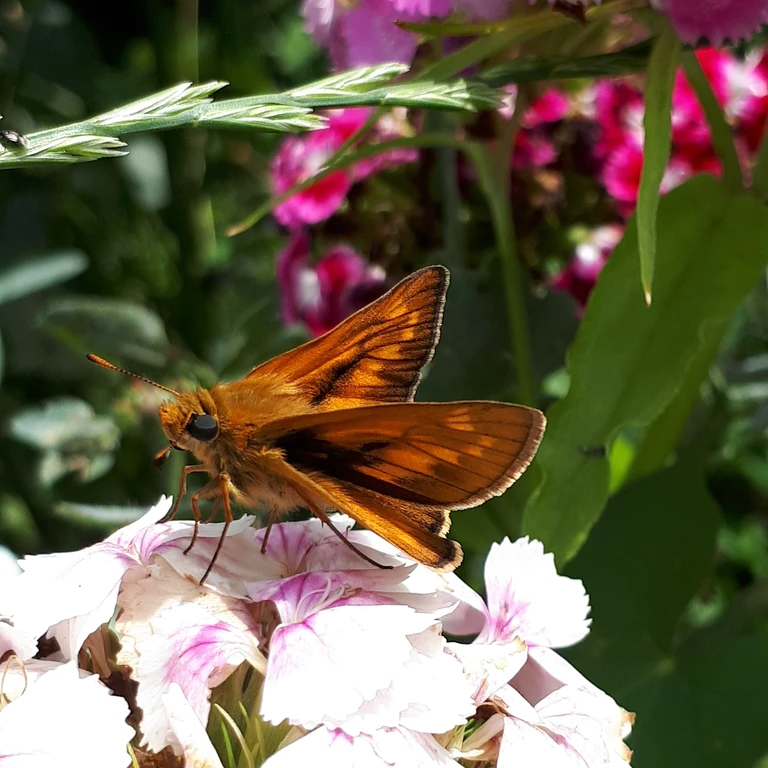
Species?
Ochlodes sylvanus (also Ochlodes venata)
